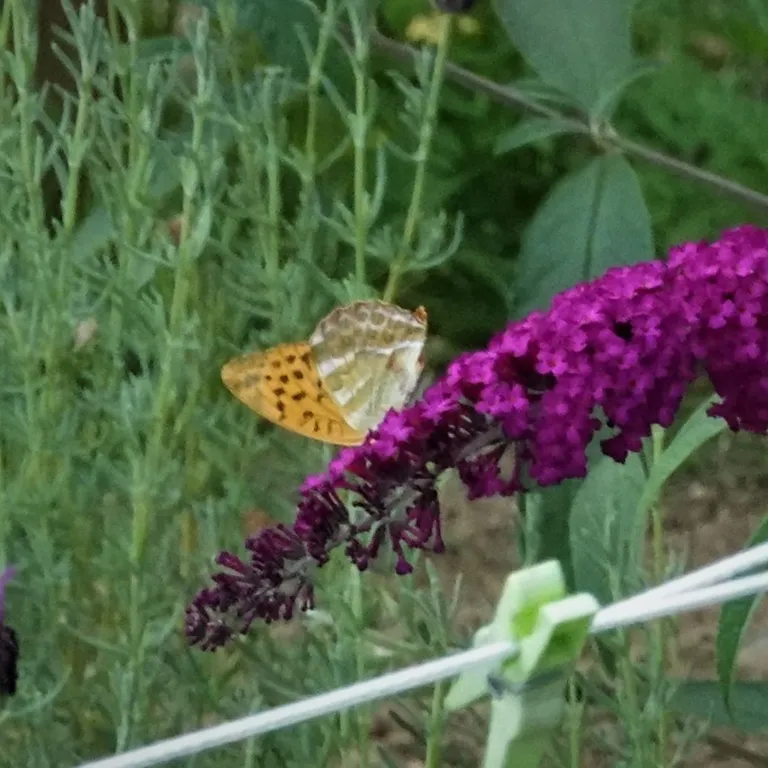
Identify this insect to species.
Argynnis paphia
